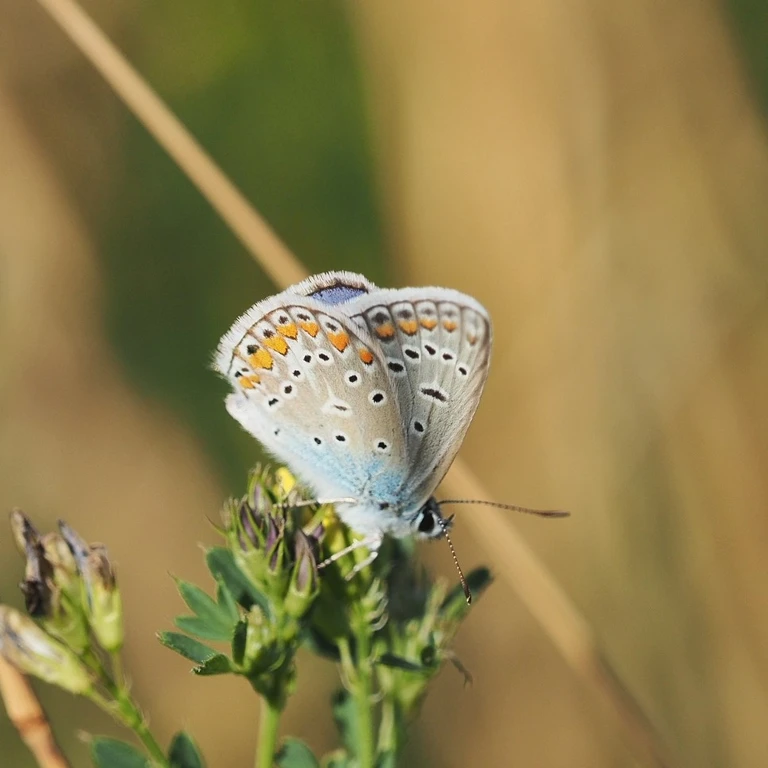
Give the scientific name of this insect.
Polyommatus icarus
